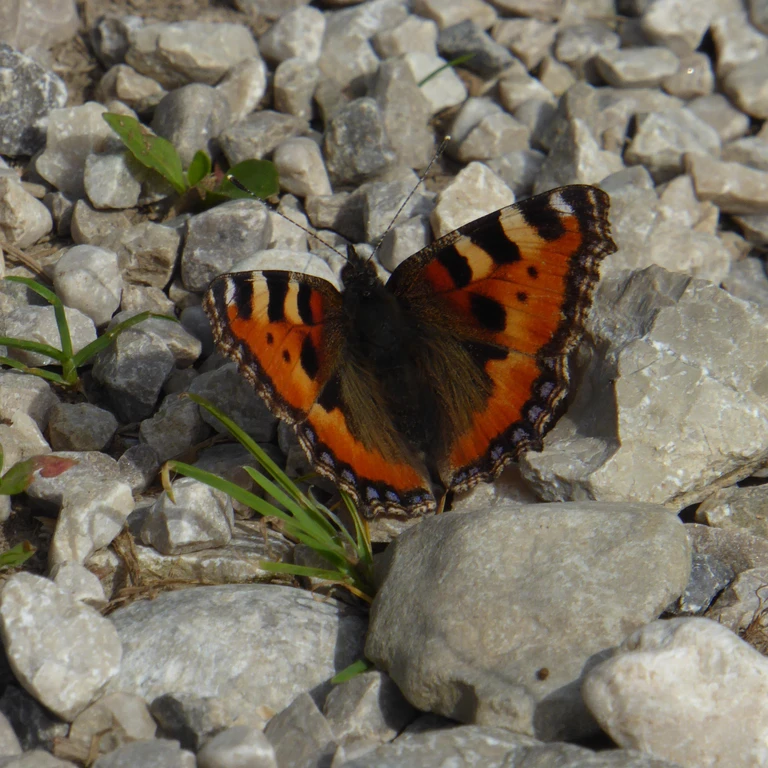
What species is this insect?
Aglais urticae
